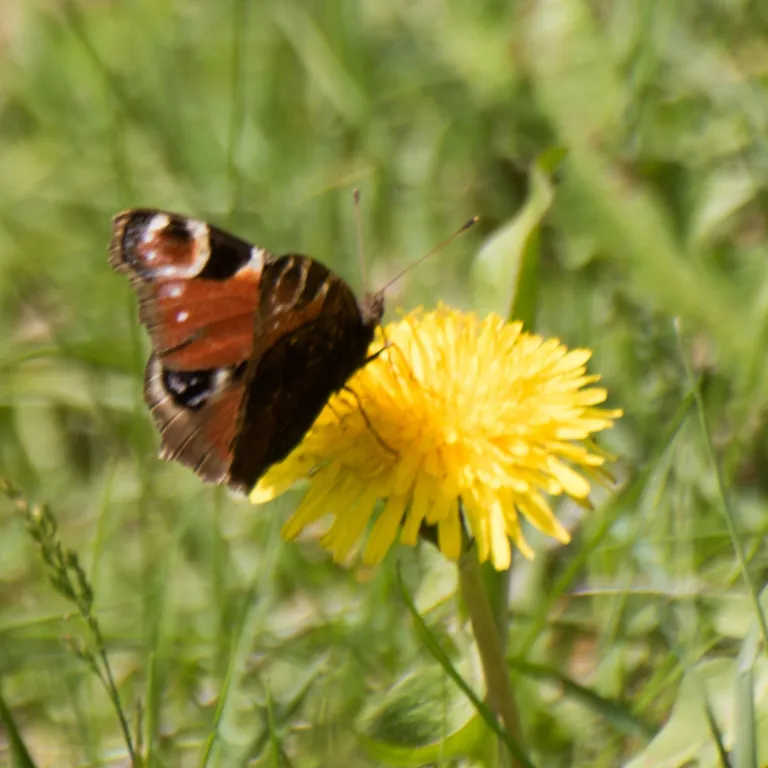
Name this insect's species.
Aglais io
